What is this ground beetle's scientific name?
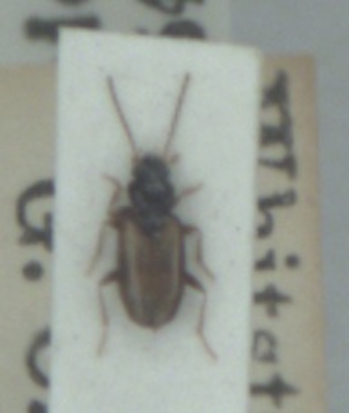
Tachys scutellaris
